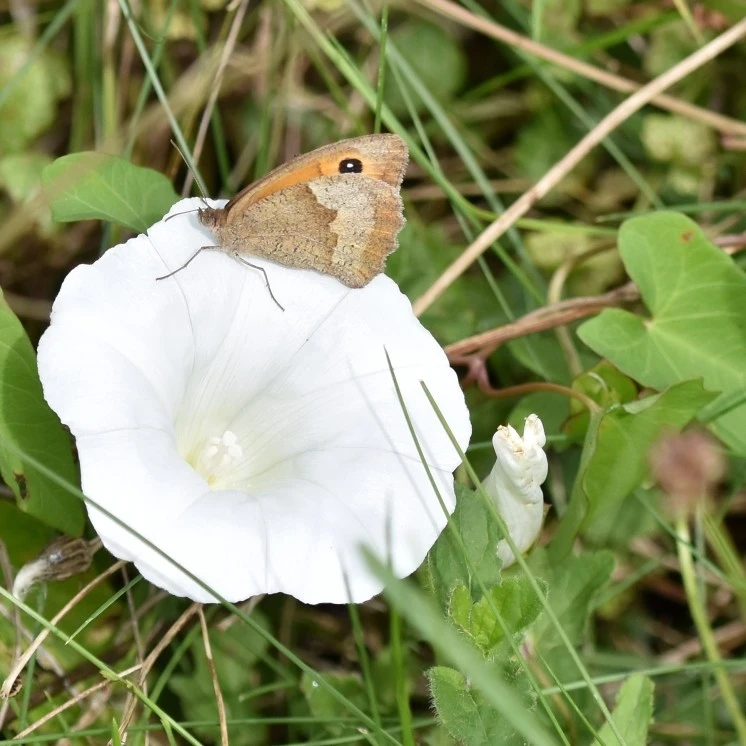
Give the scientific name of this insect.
Maniola jurtina
